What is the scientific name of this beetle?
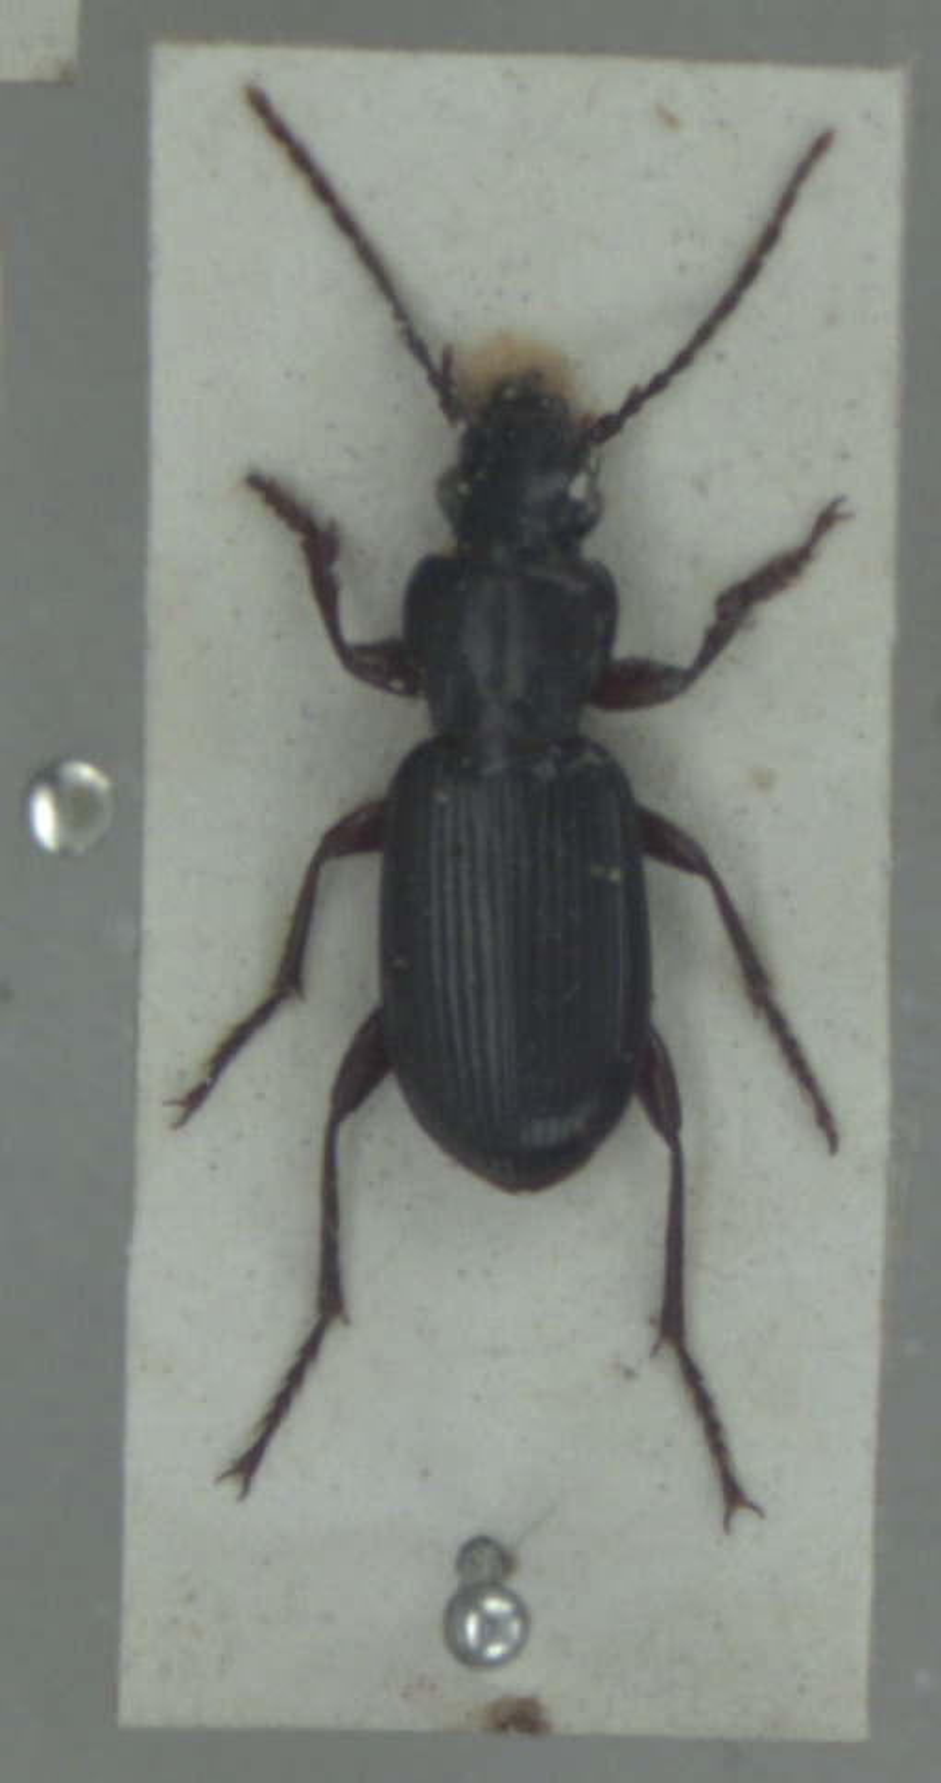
Pterostichus macer
